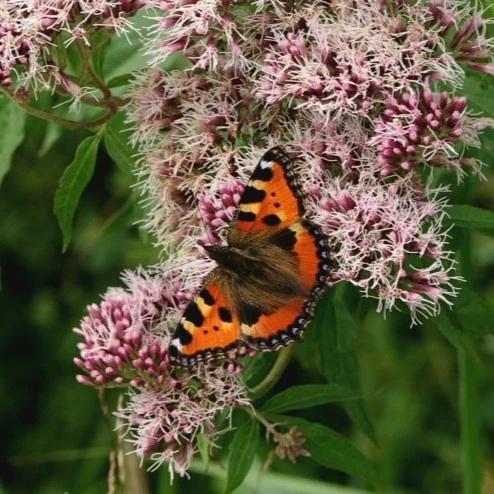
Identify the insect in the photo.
Aglais urticae
